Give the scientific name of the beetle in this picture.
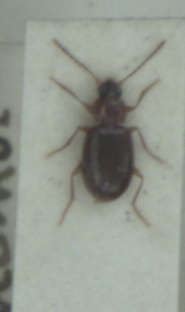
Ocys harpaloides
